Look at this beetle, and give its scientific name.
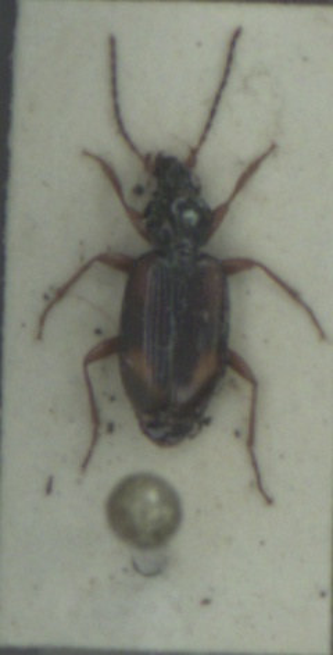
Bembidion tetracolum
